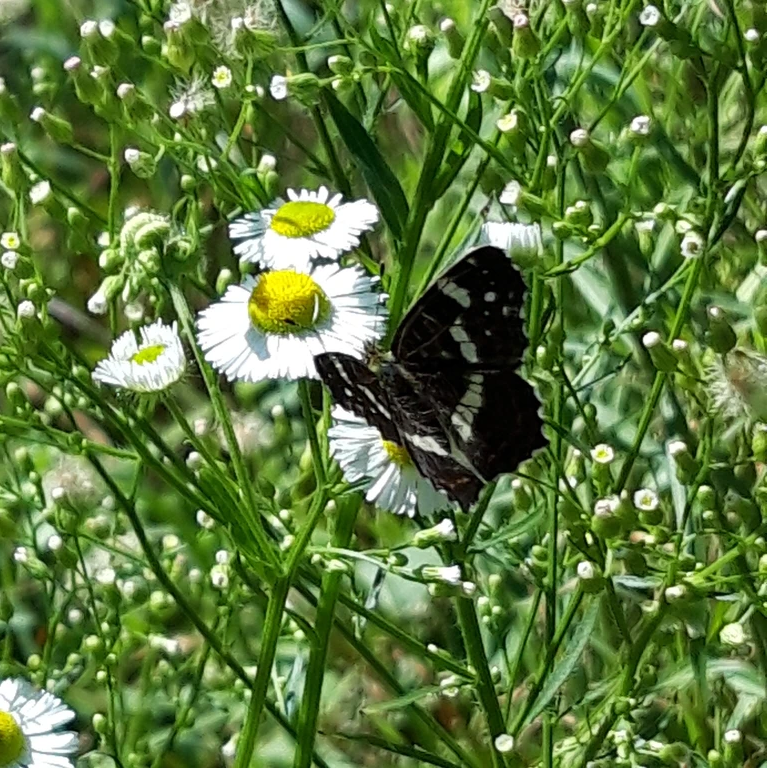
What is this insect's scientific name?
Araschnia levana
